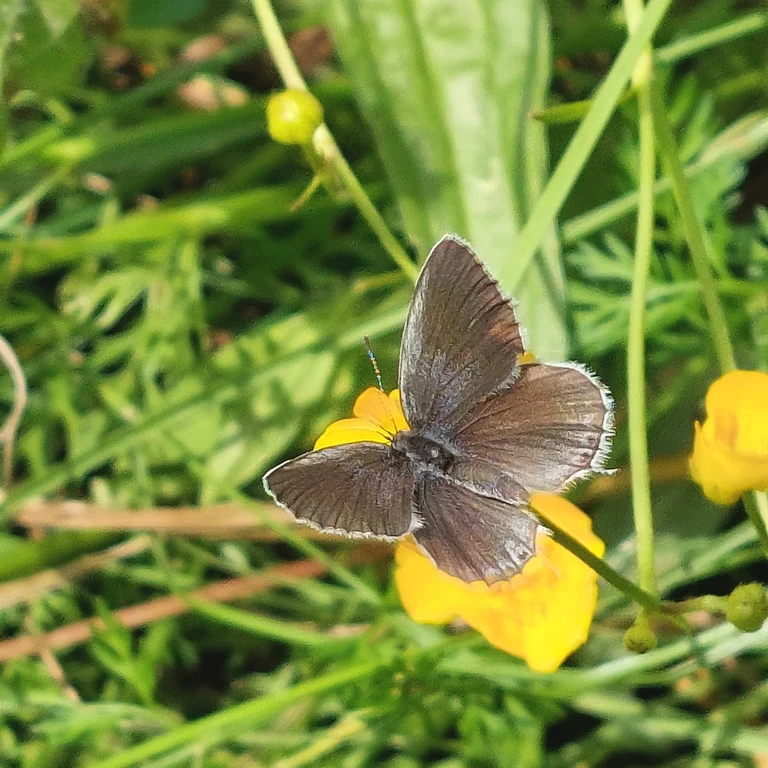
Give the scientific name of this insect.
Cupido argiades (also Elkalyce argiades)
